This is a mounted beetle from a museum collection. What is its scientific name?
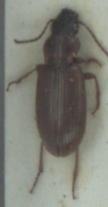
Dicheirotrichus gustavii
